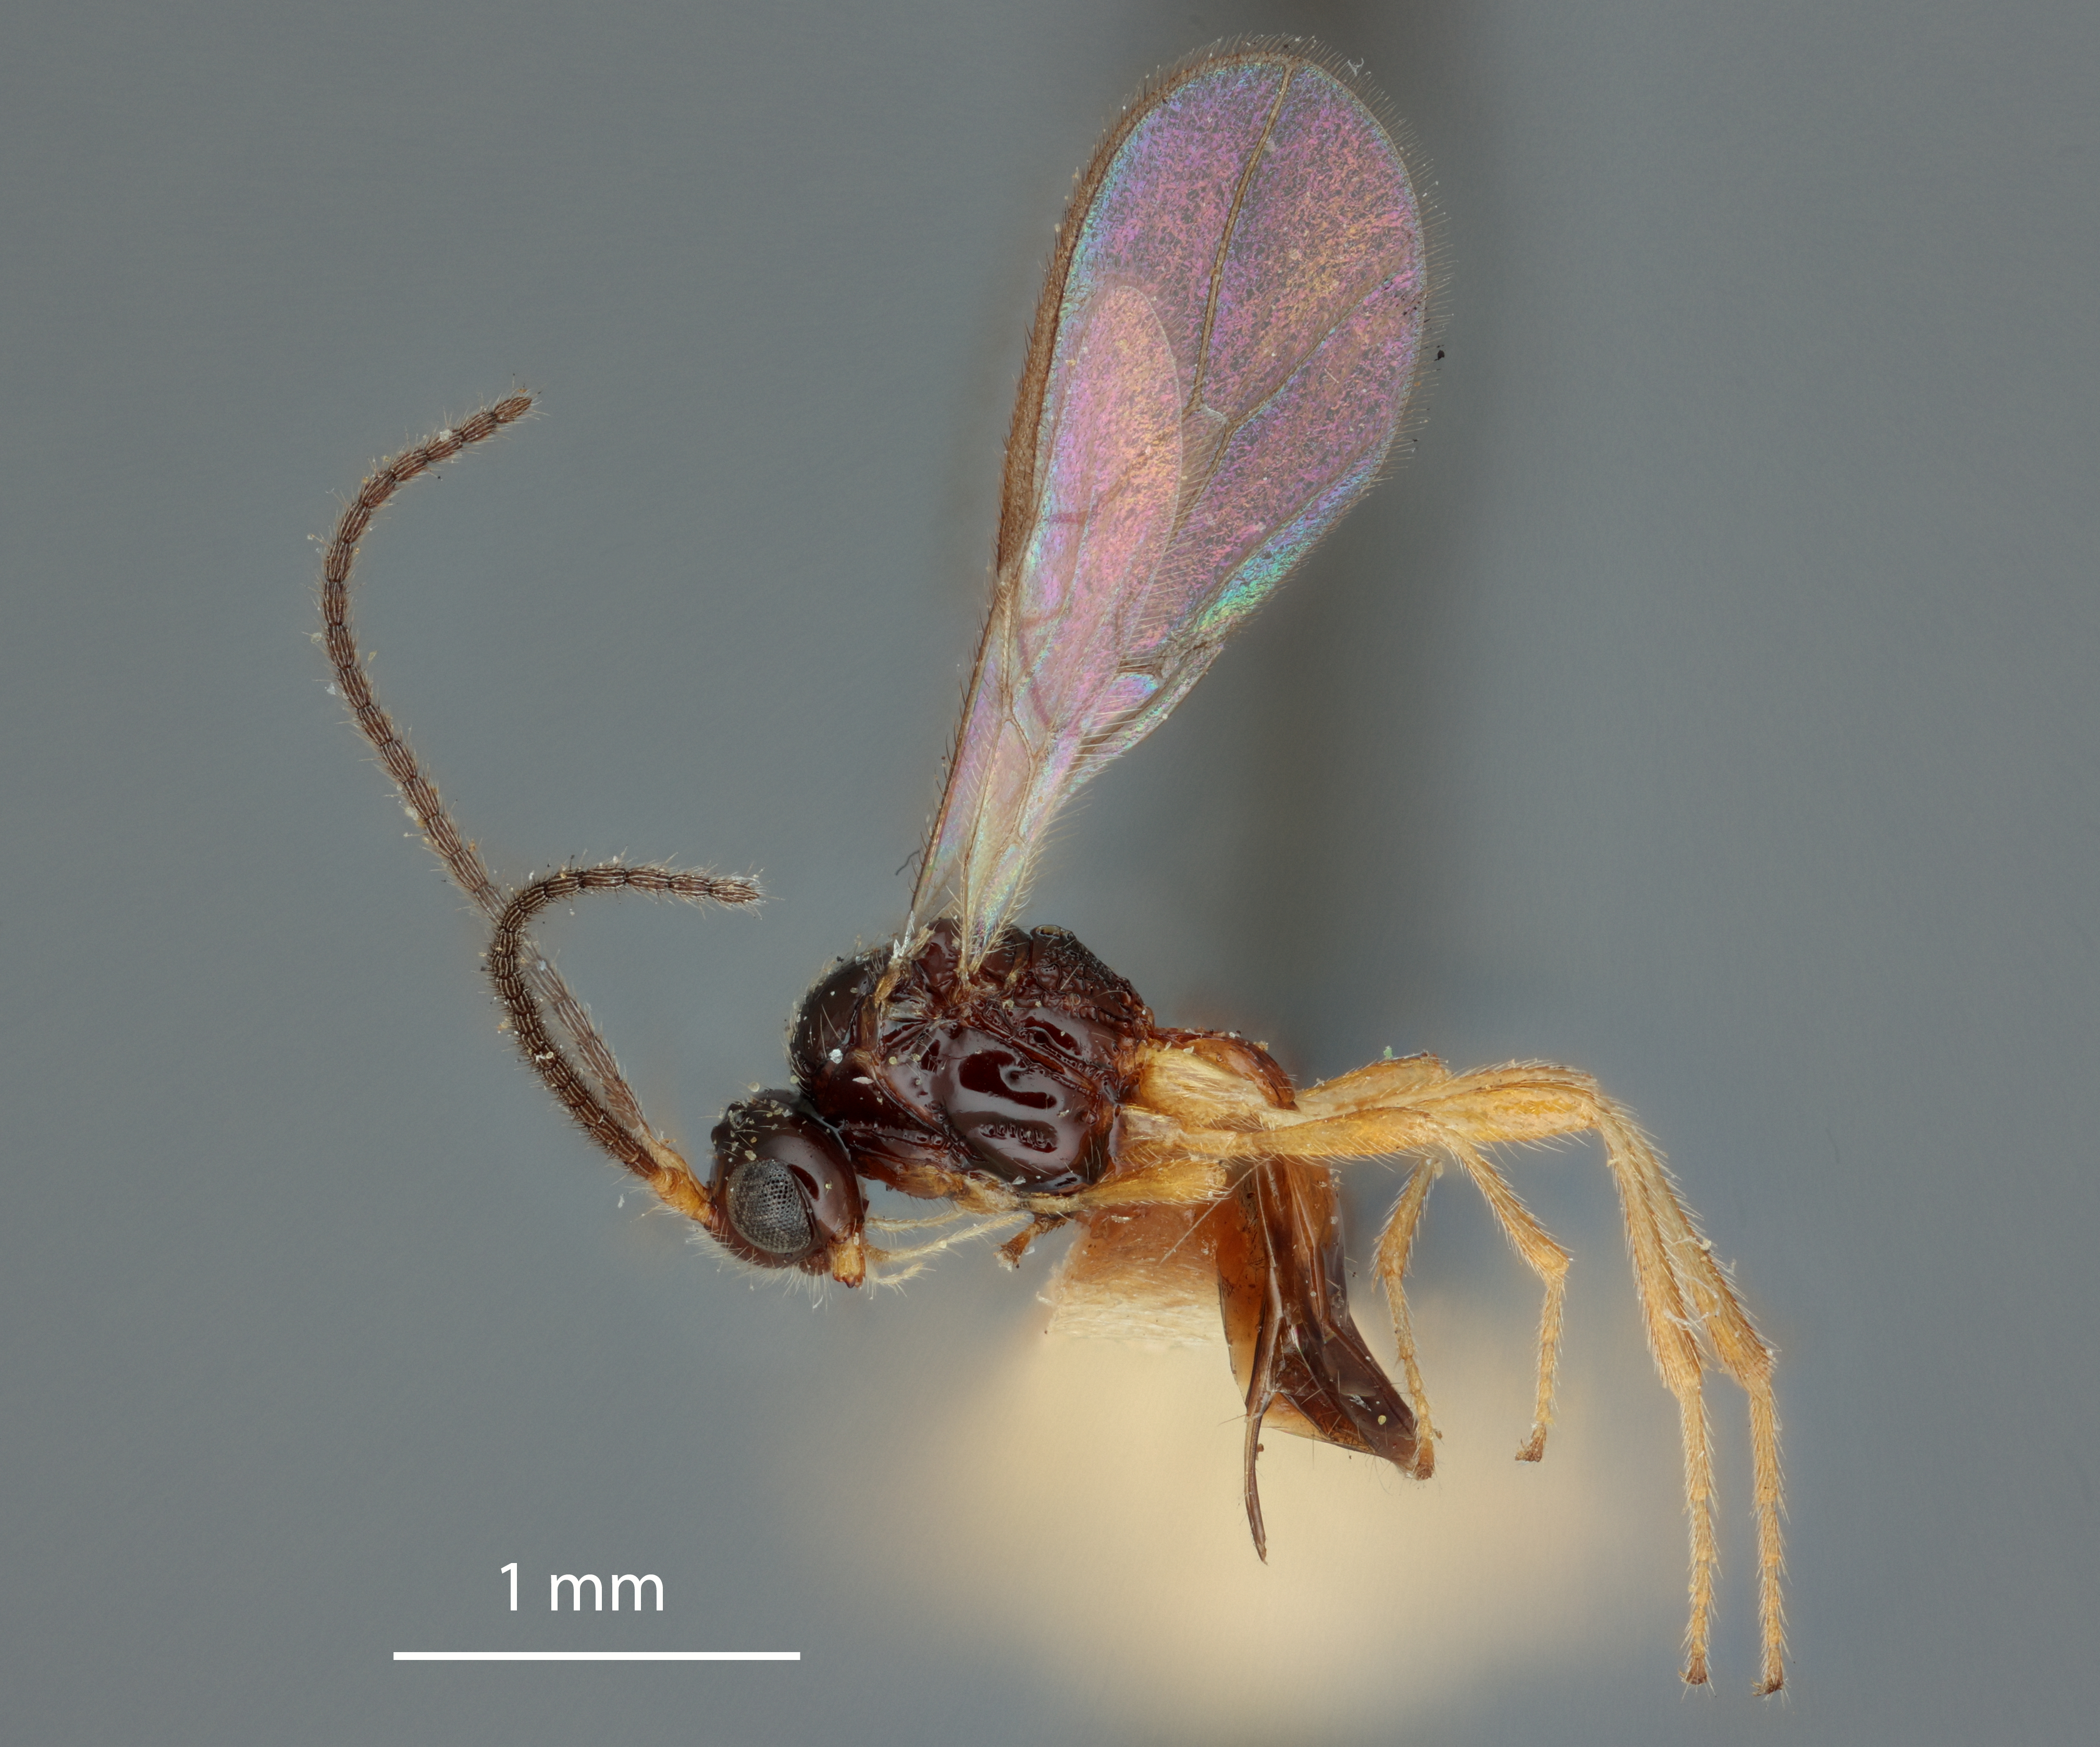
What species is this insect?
Aspilota brachybasis
